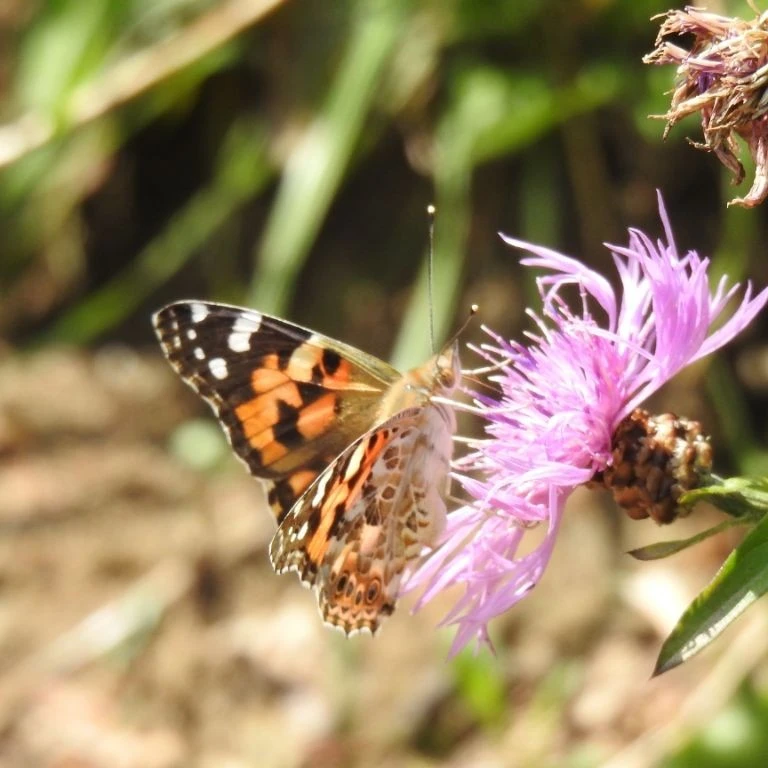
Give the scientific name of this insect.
Vanessa cardui
